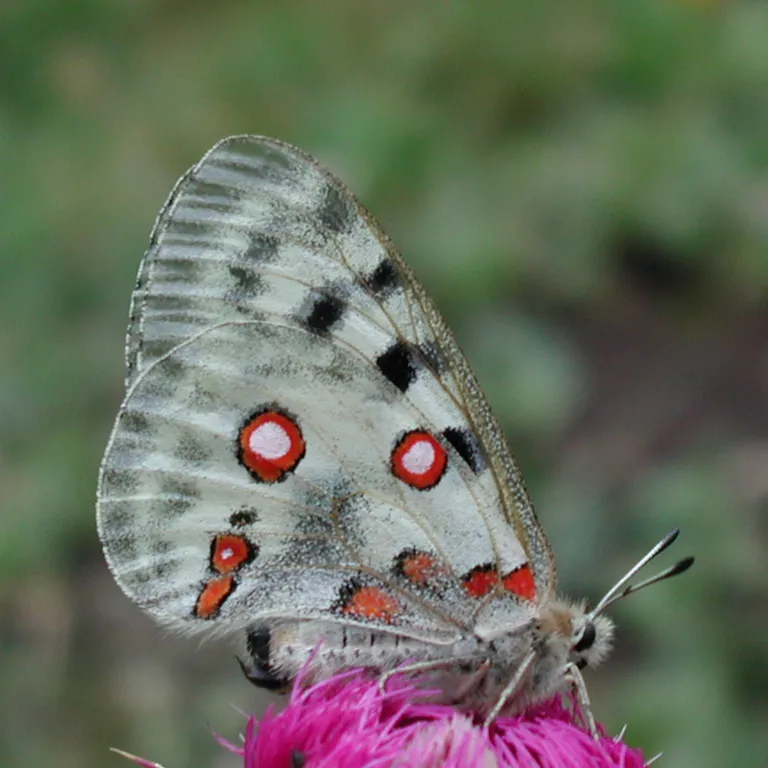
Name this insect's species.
Parnassius apollo
